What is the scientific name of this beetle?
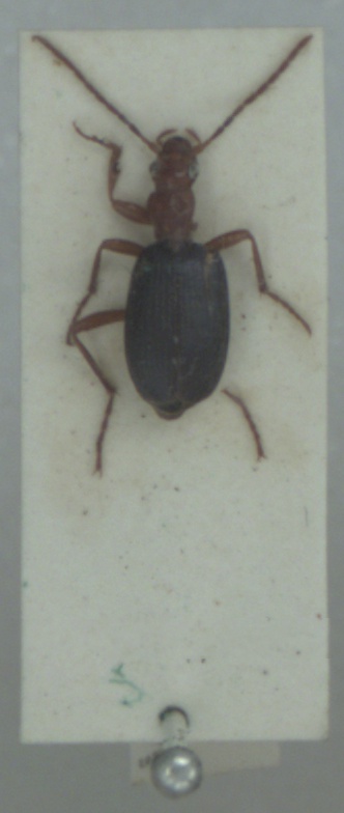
Brachinus crepitans
